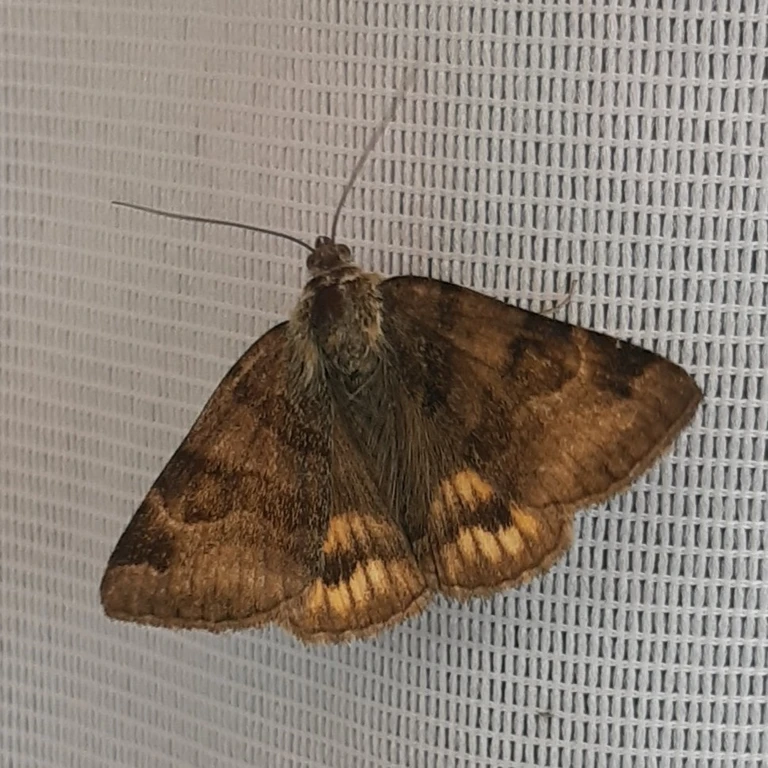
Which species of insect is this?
Euclidia glyphica
